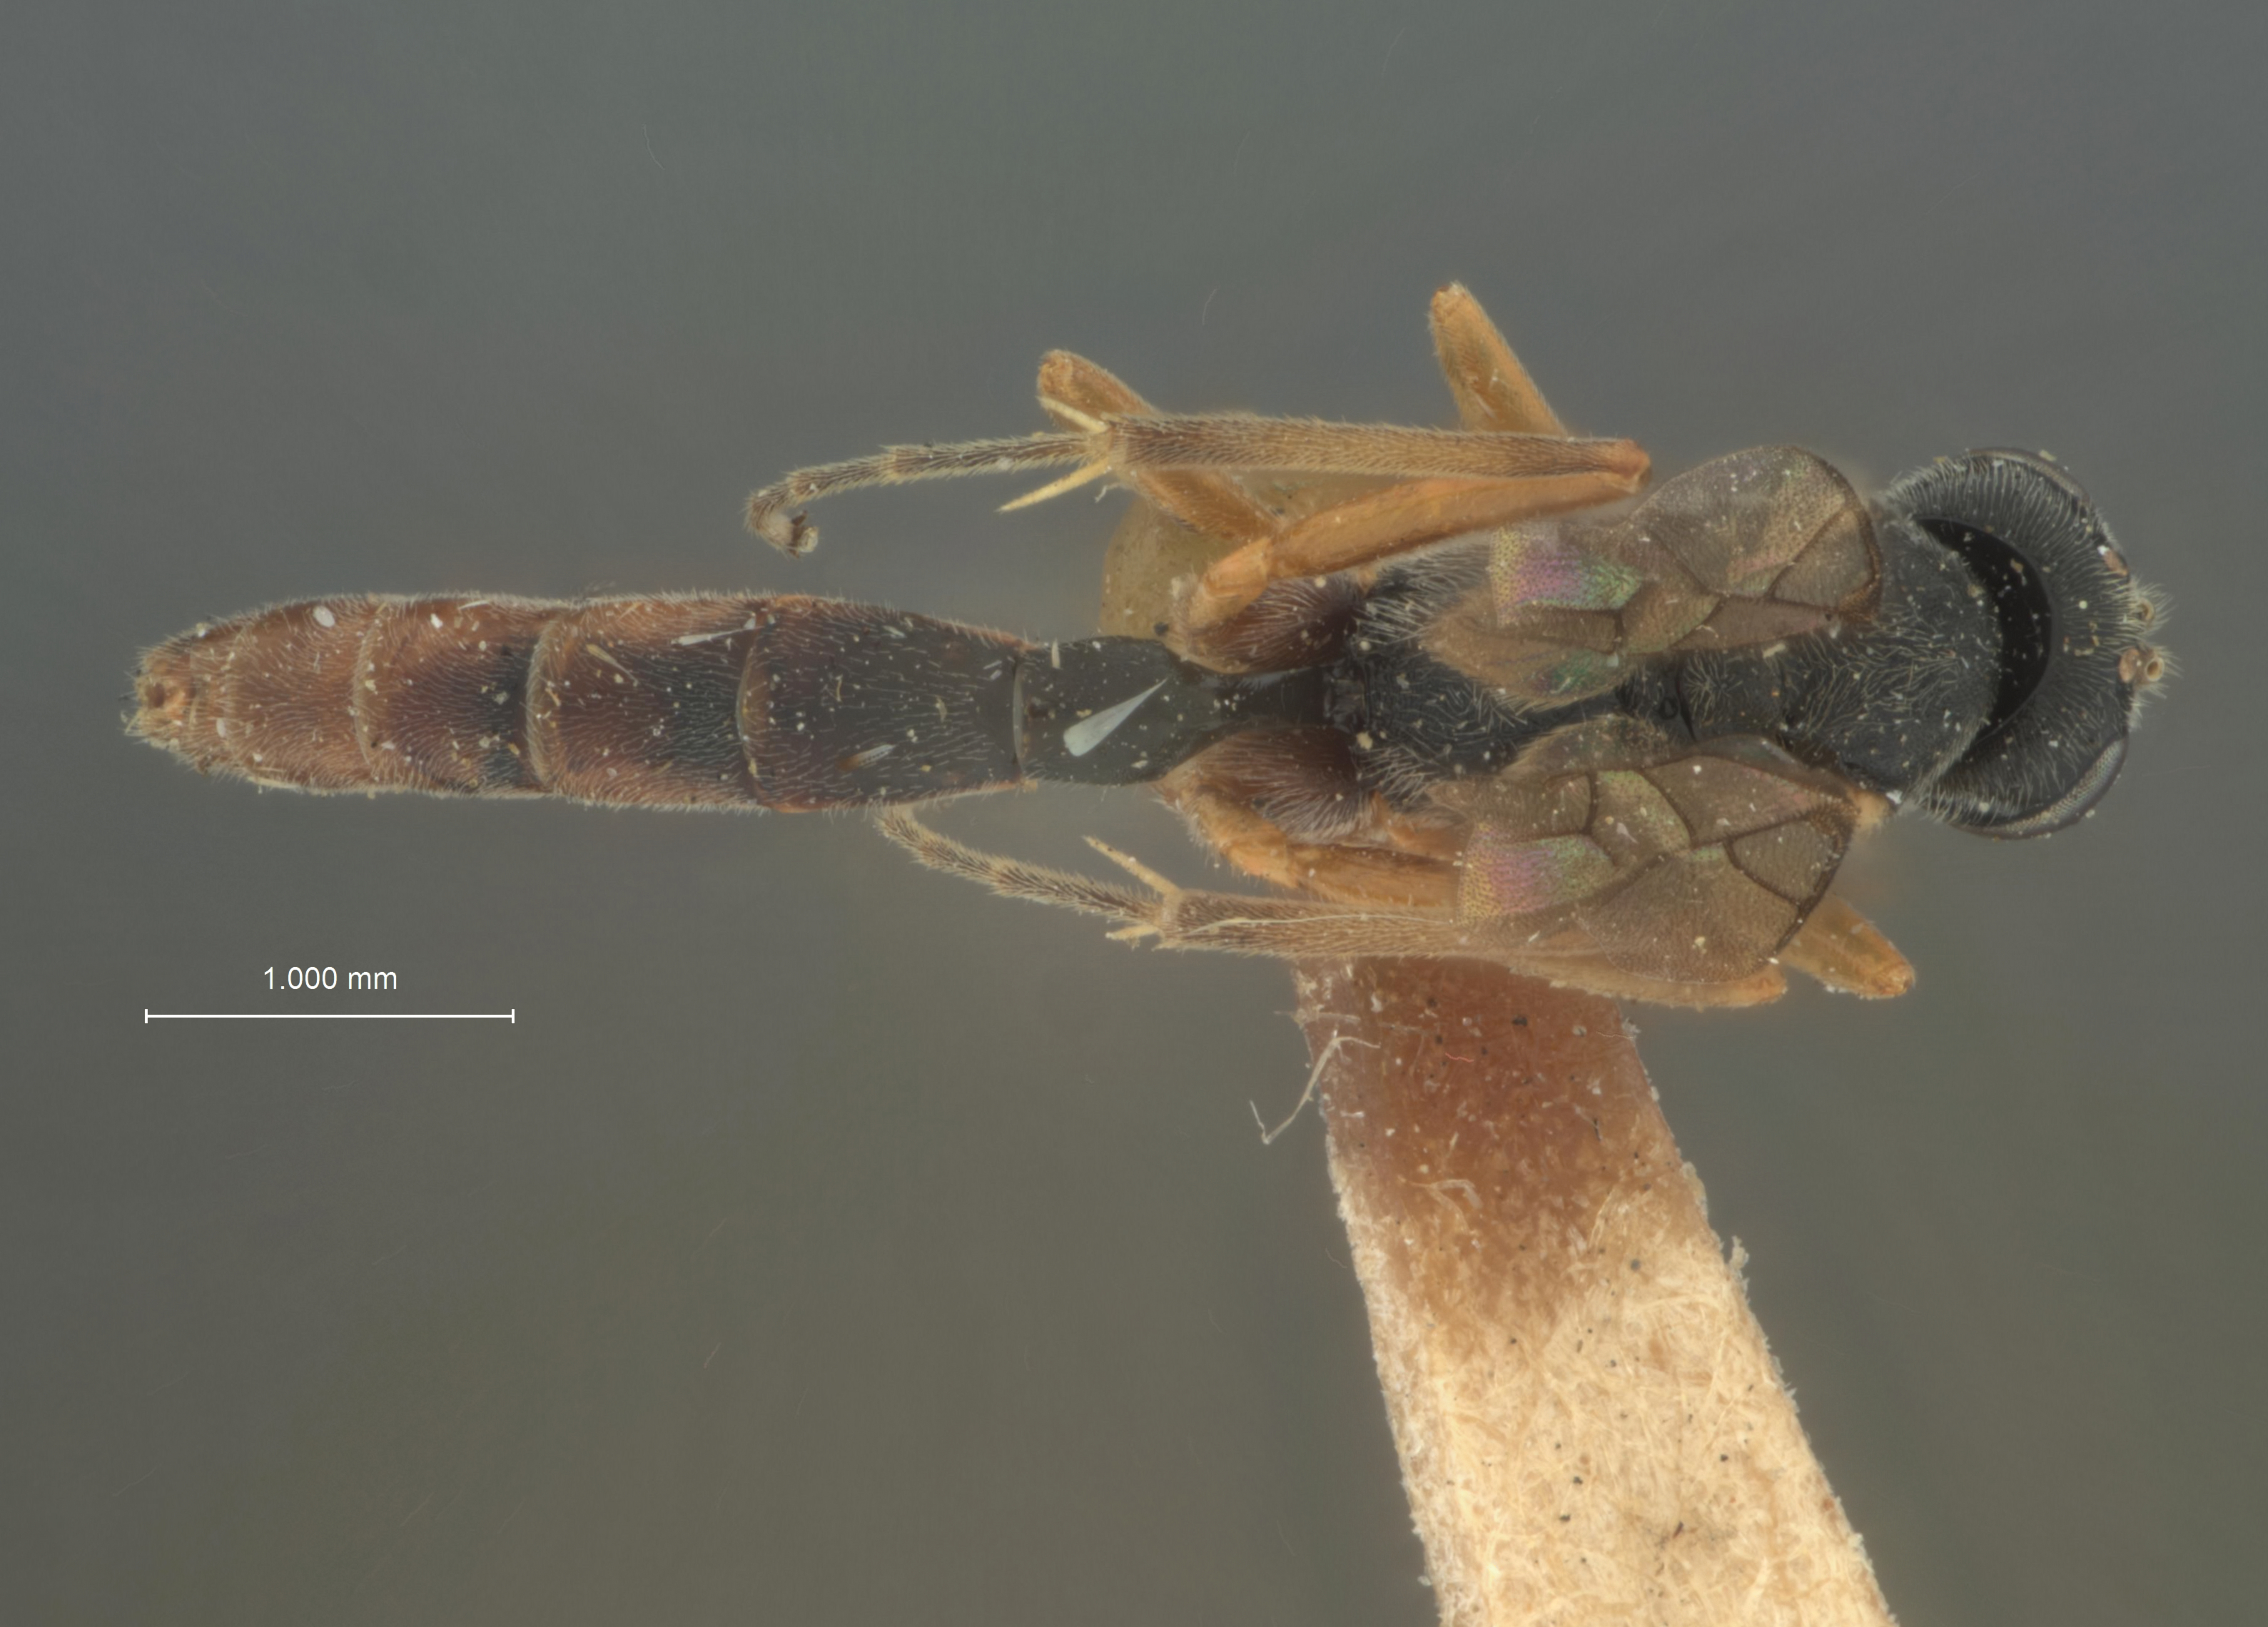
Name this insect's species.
Limneria mississippiensis
